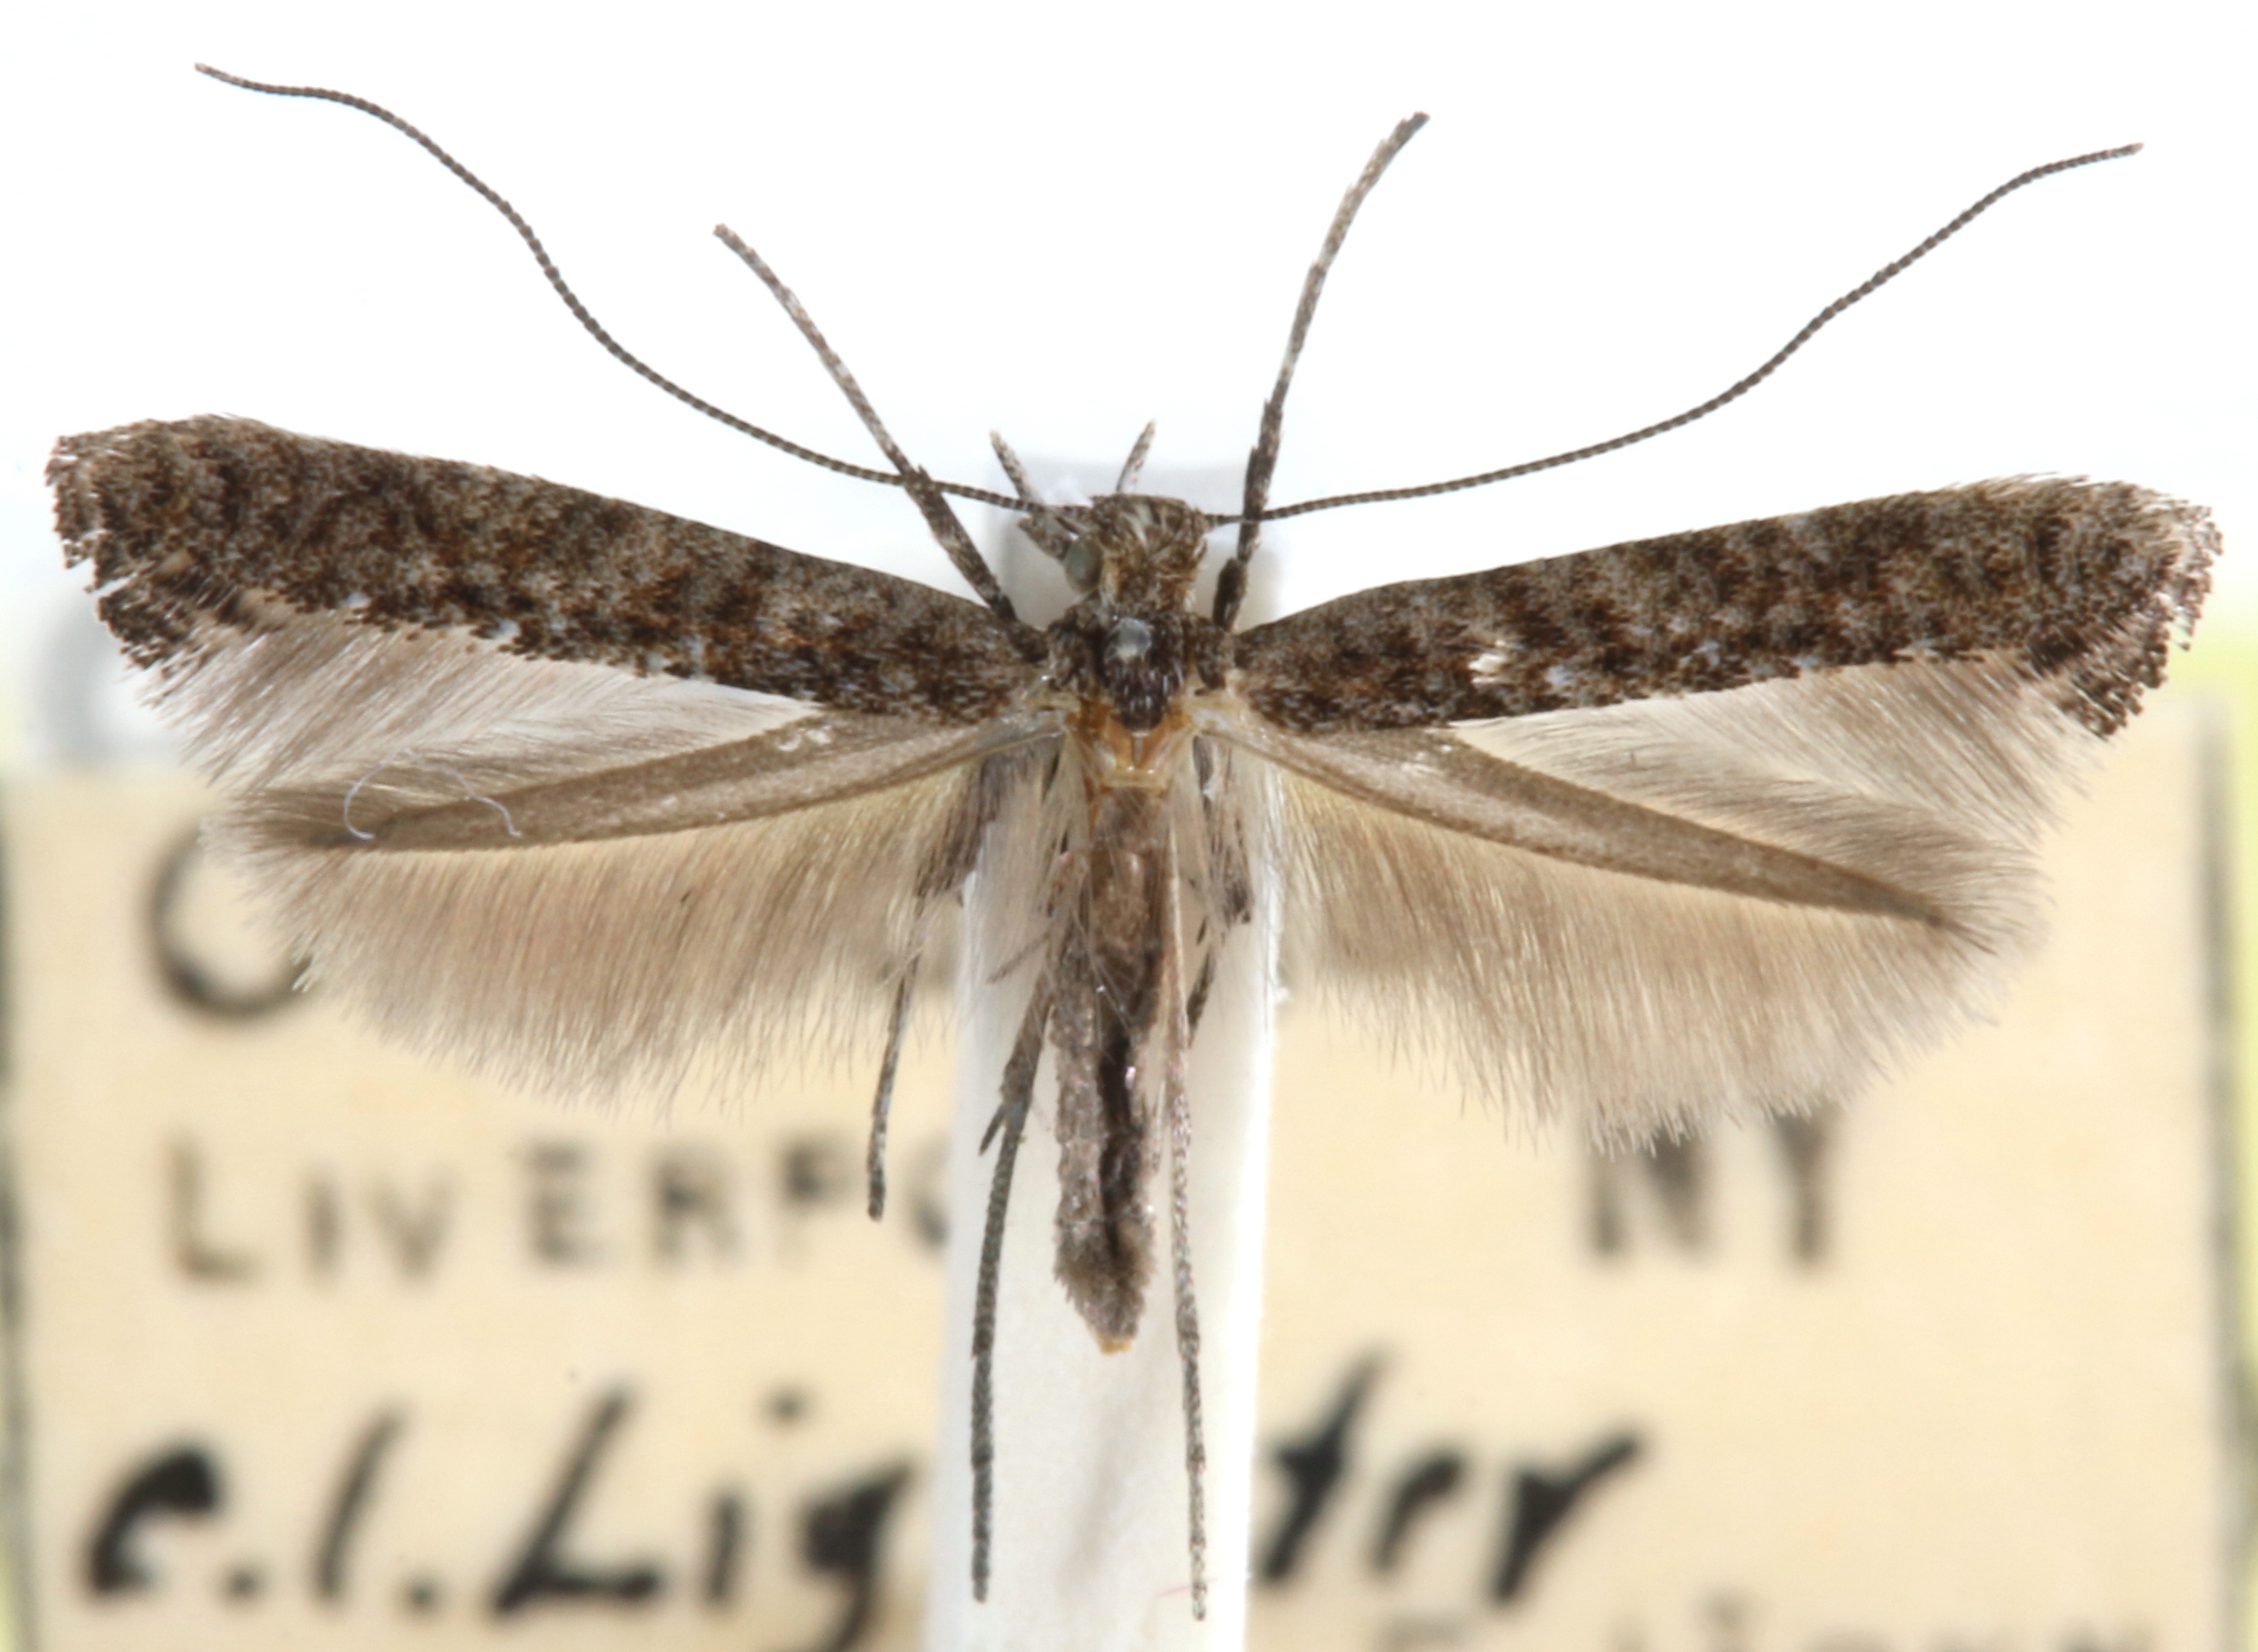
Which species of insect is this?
Caloptilia onustella
